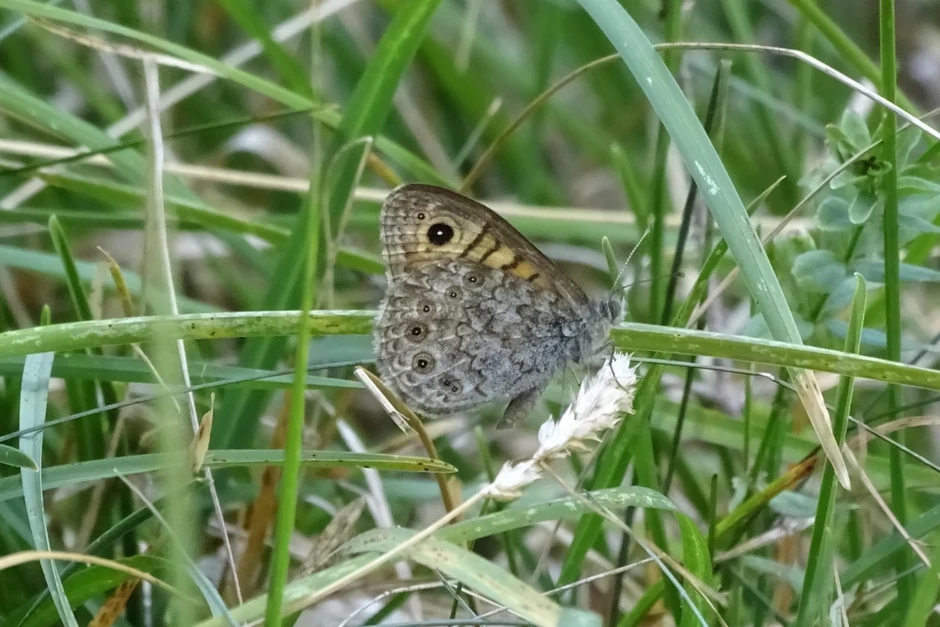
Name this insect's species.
Lasiommata megera (also Pararge megera)
